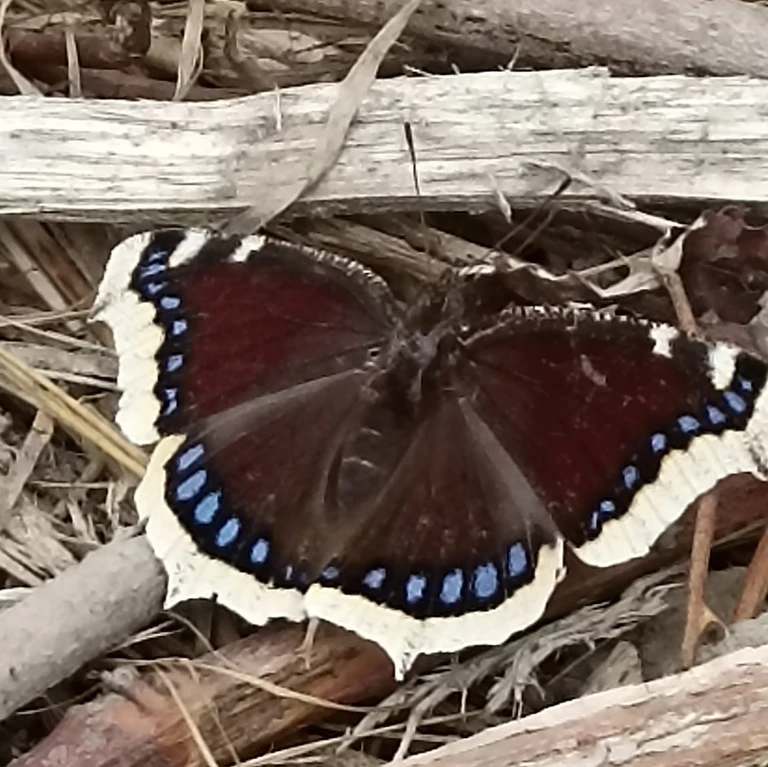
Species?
Nymphalis antiopa
